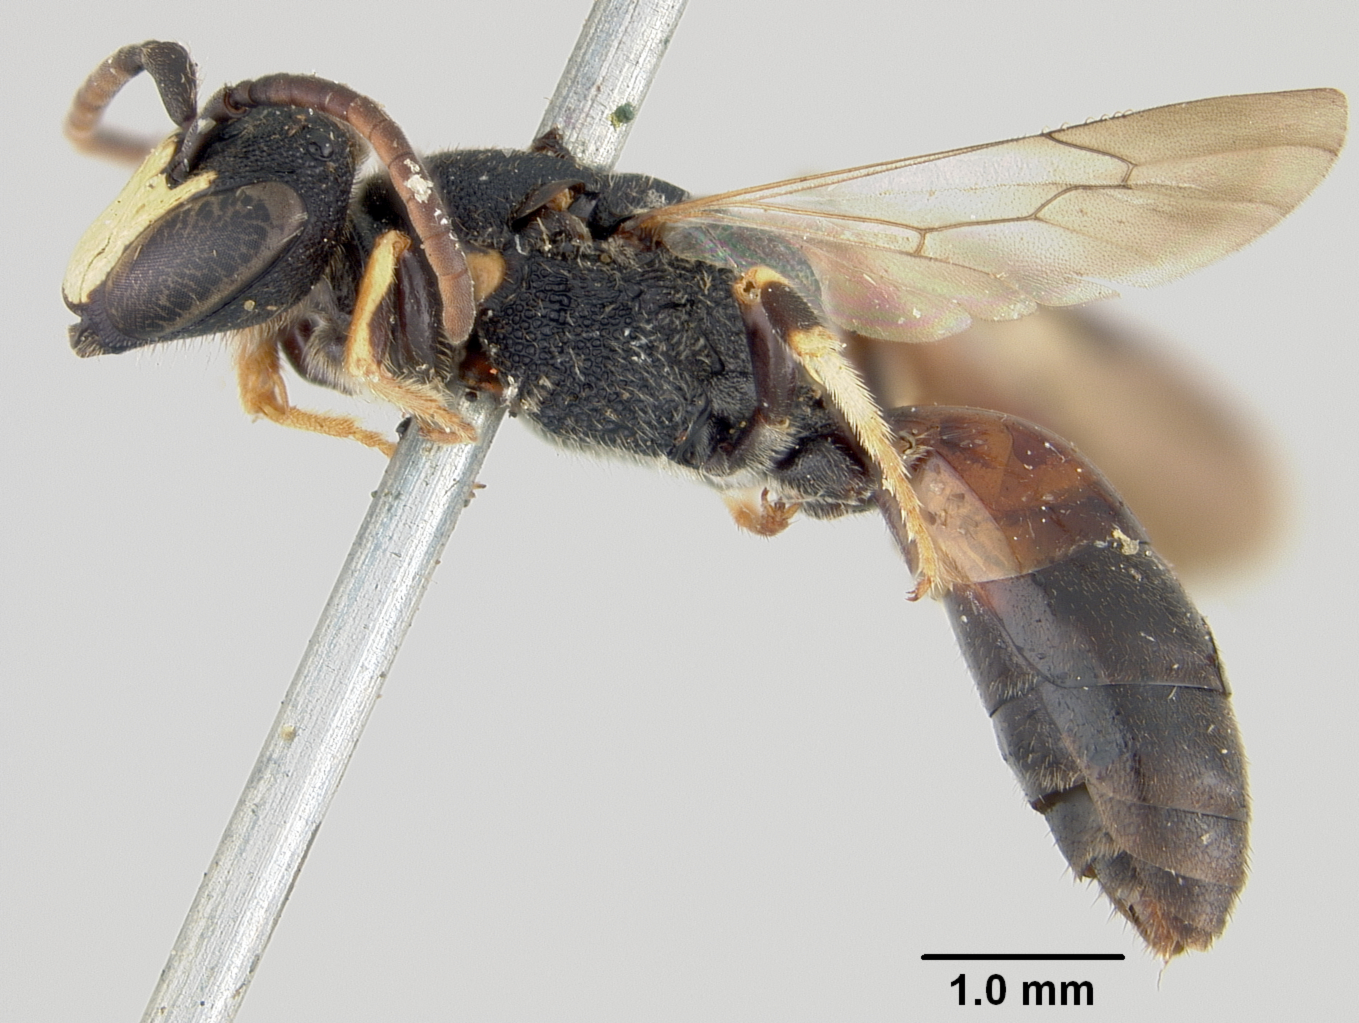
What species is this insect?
Prosopis fossata
